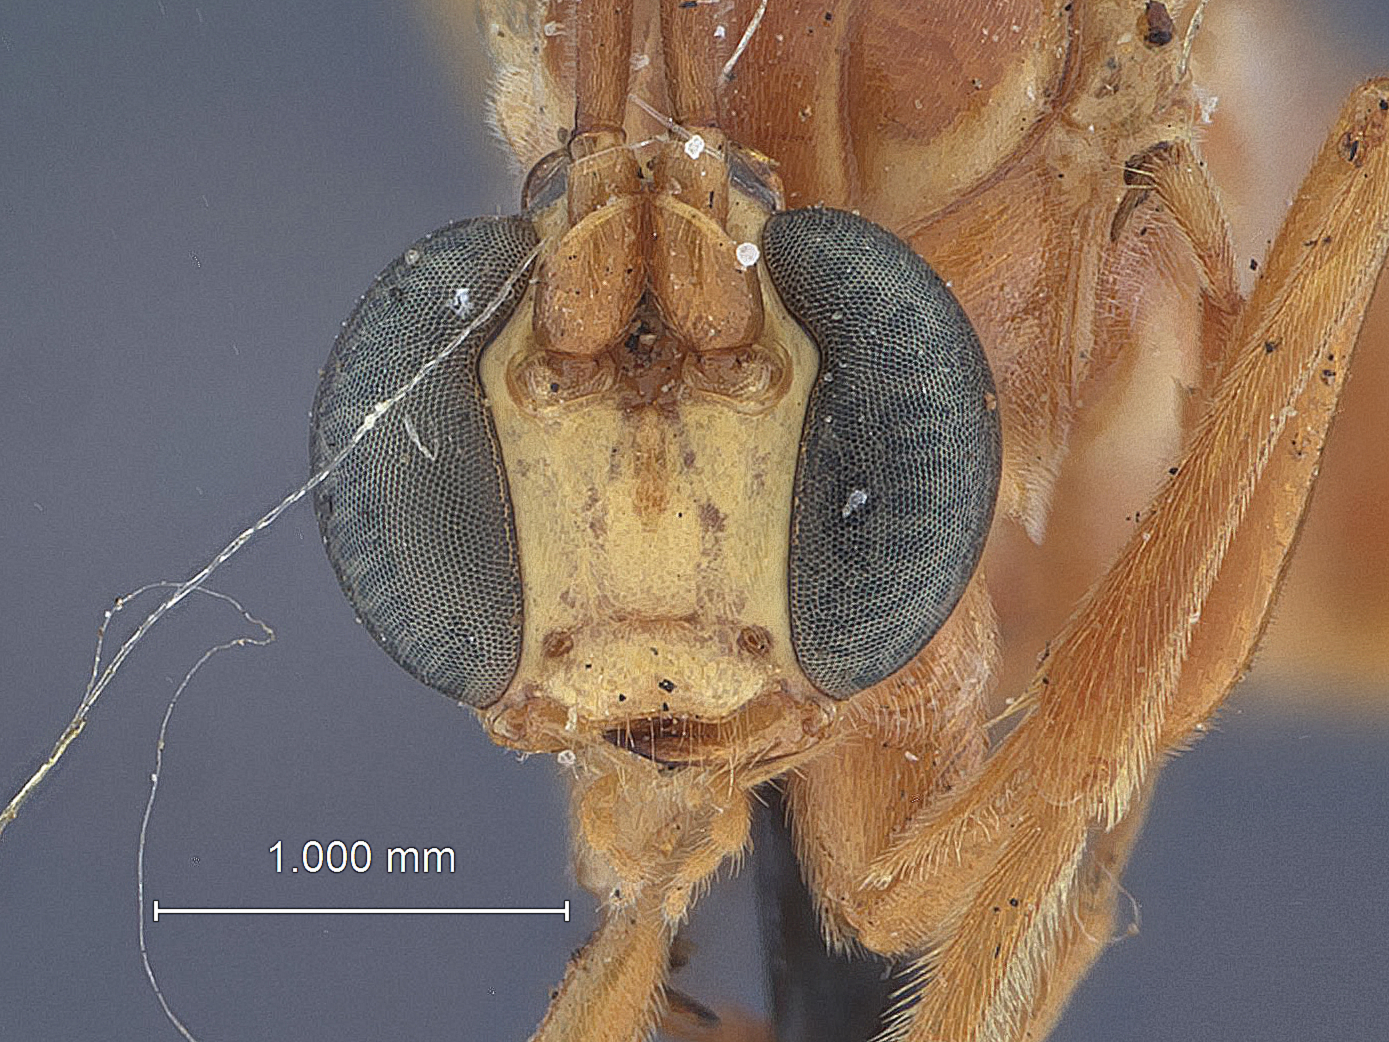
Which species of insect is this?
Netelia rimatus
